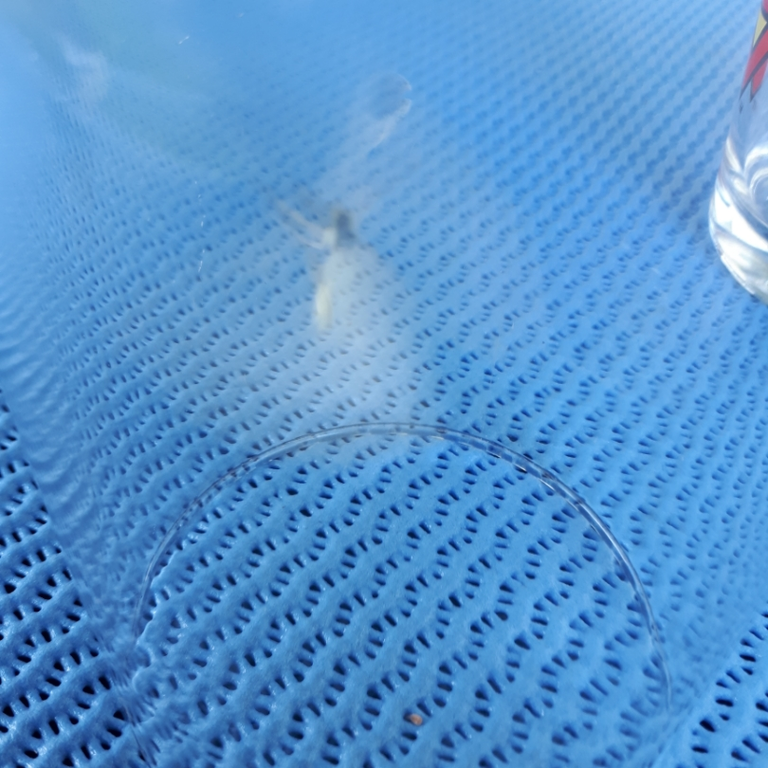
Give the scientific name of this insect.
Leptidea sinapis/juvernica
